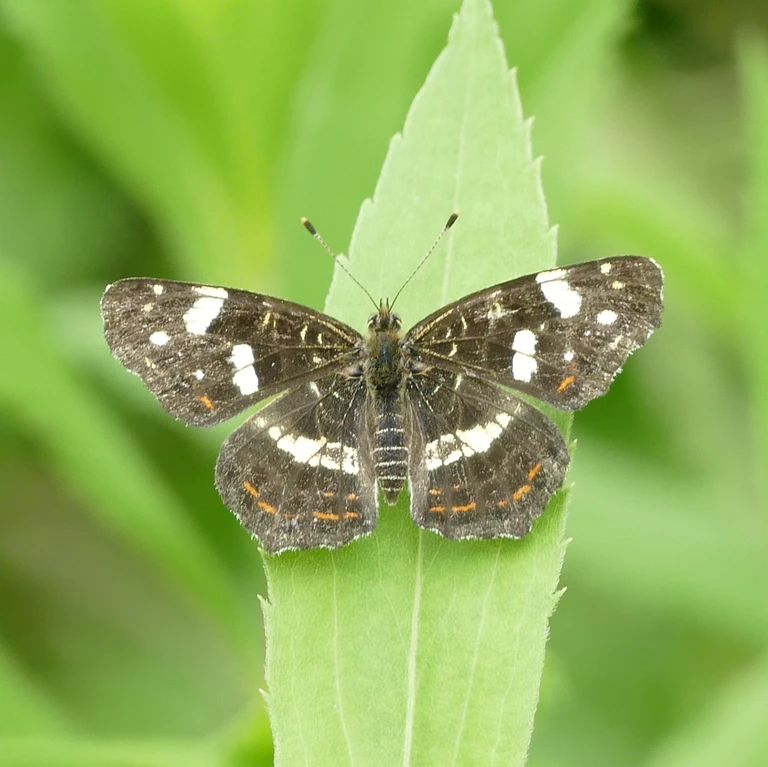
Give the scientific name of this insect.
Araschnia levana
